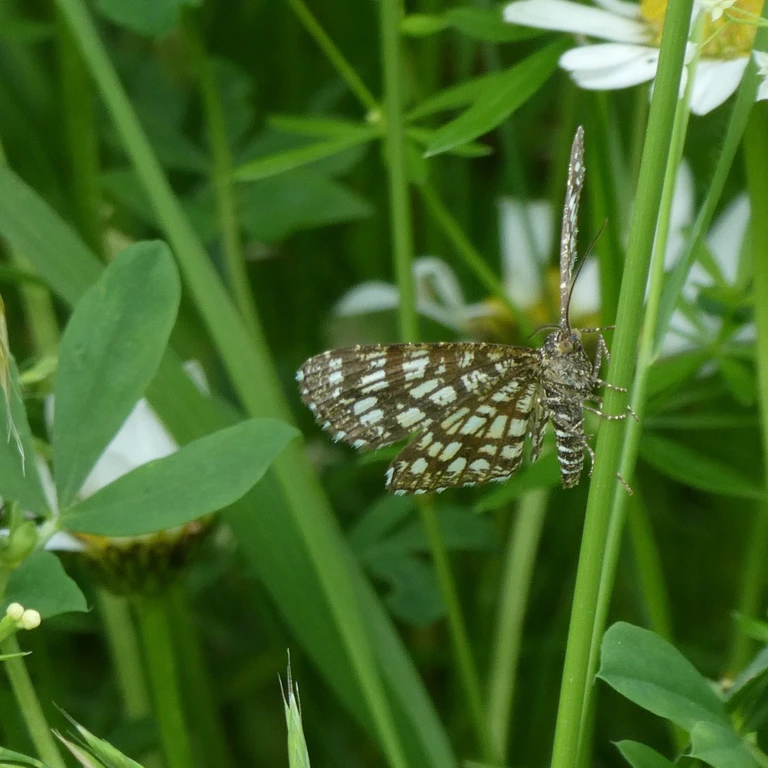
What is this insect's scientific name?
Chiasmia clathrata
